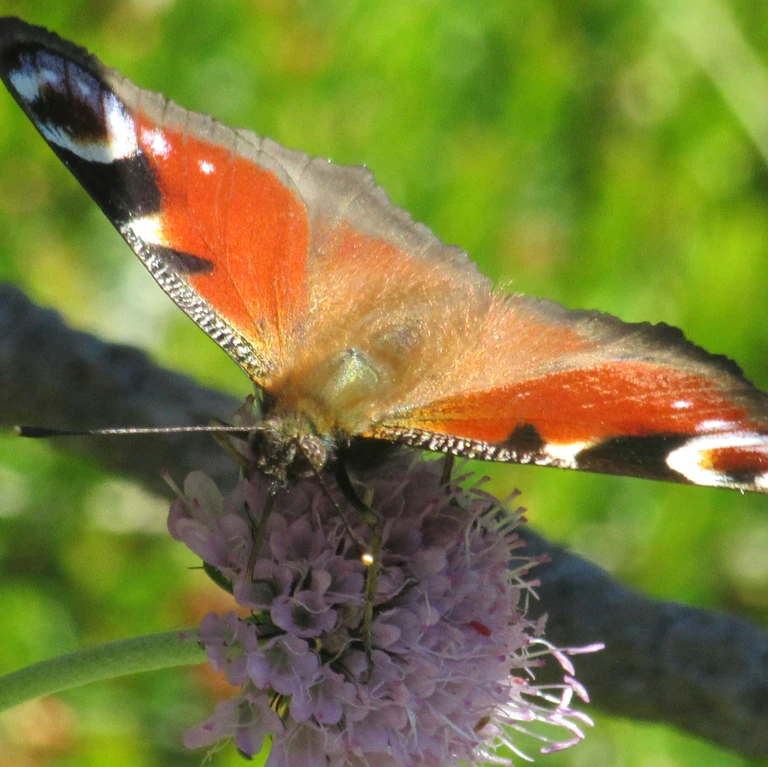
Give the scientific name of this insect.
Aglais io
